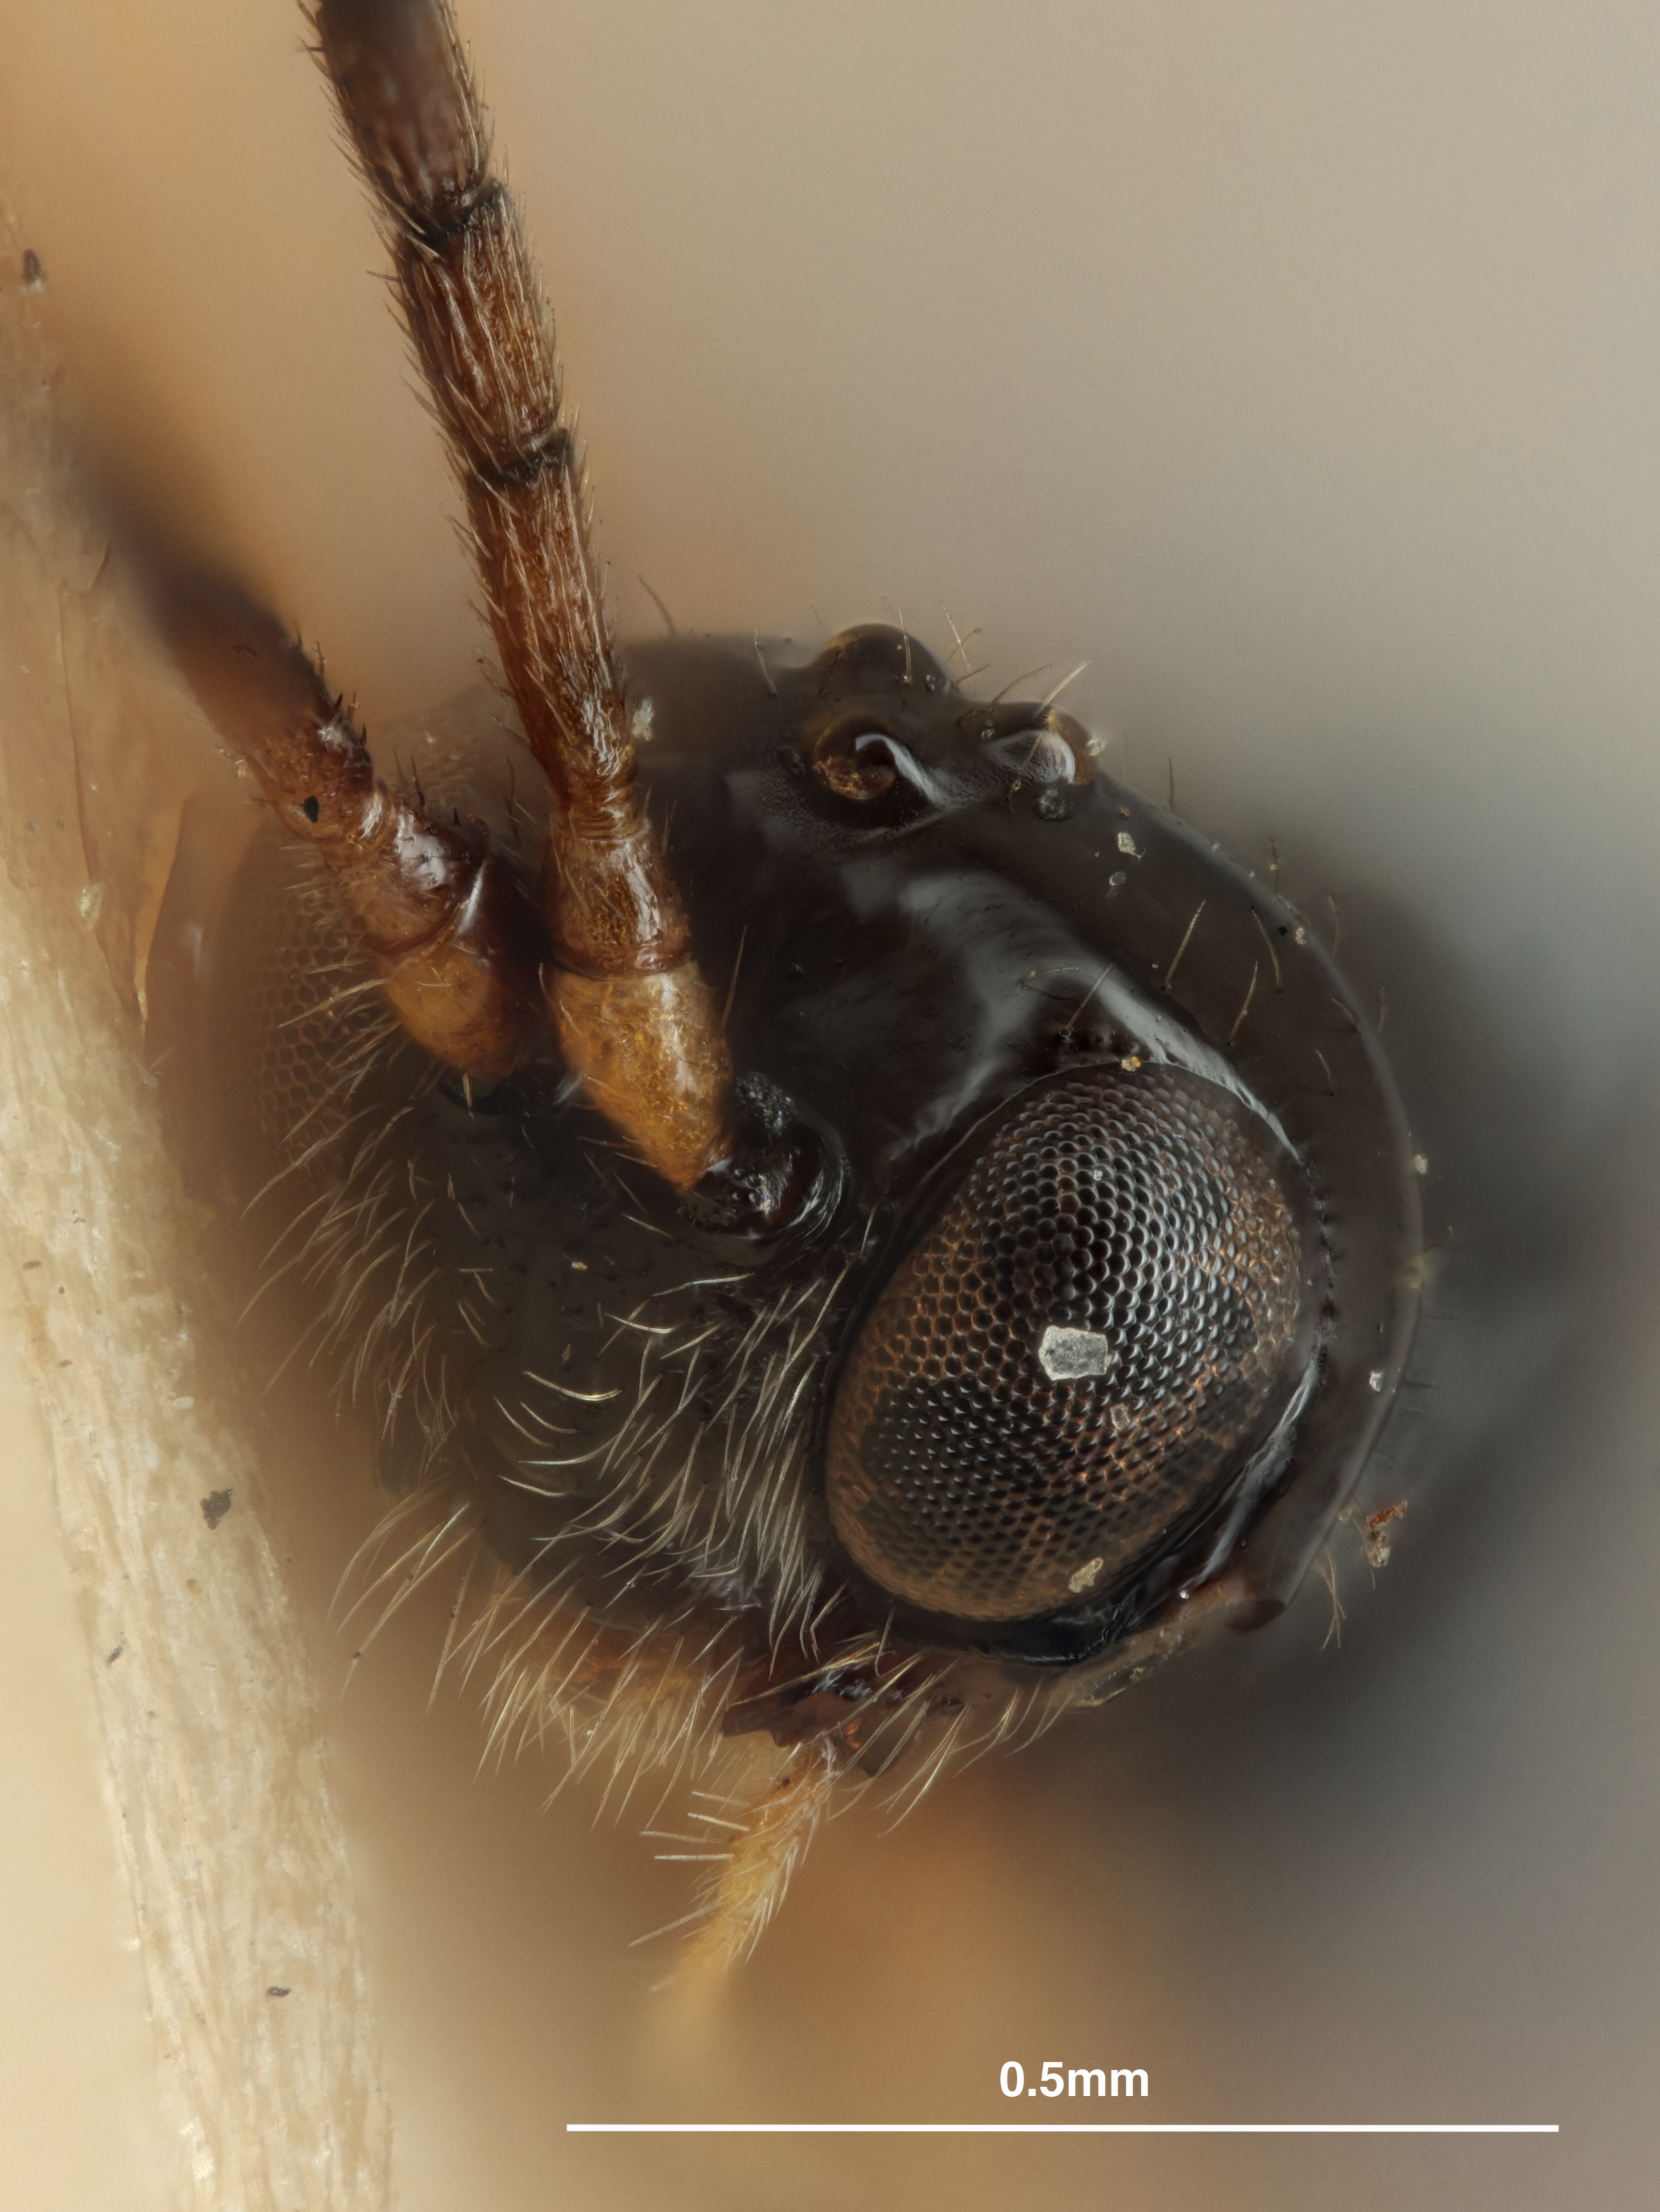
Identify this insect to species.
Chorebus humeralis
